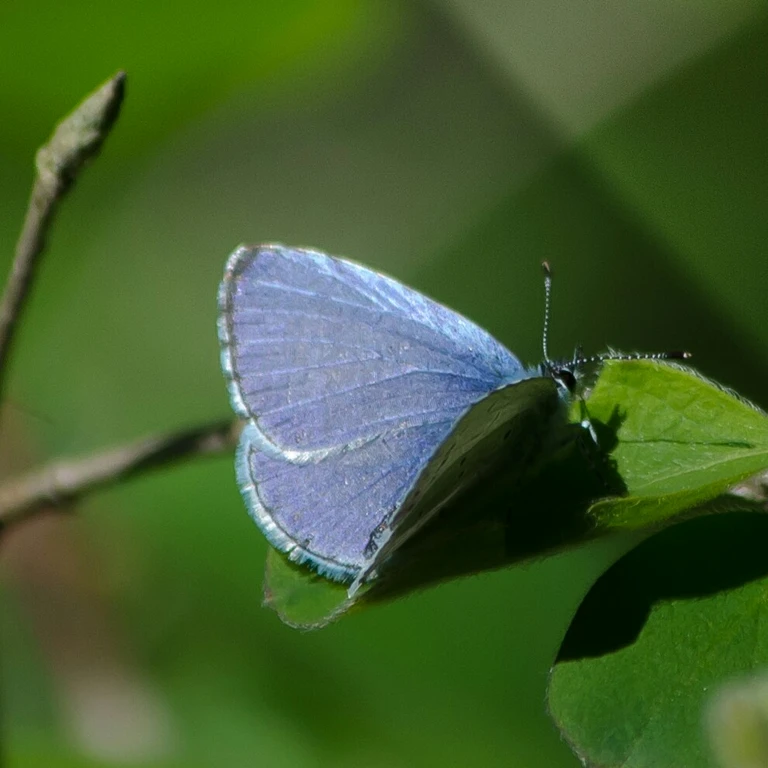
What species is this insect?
Celastrina argiolus
